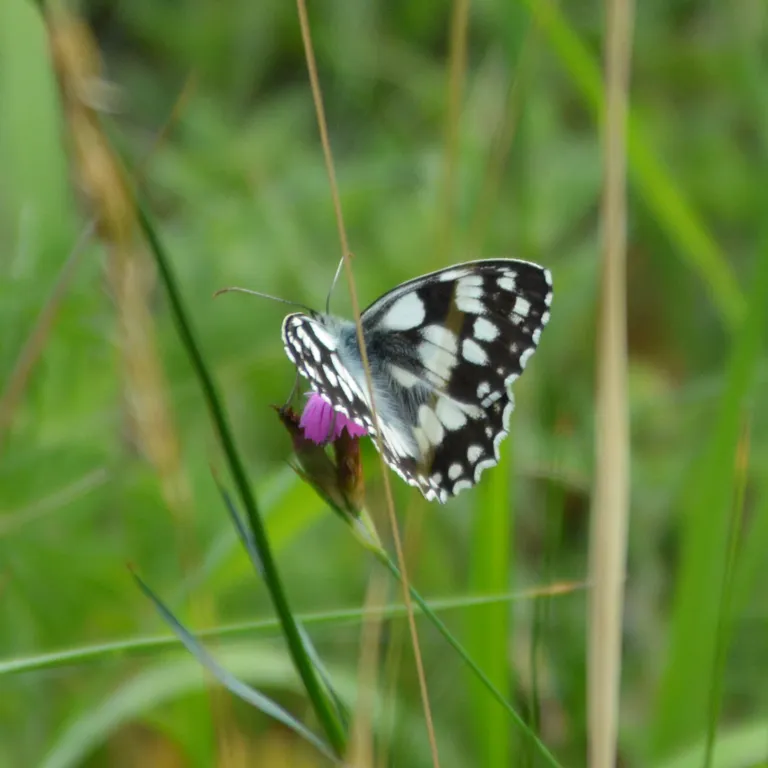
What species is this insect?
Melanargia galathea
